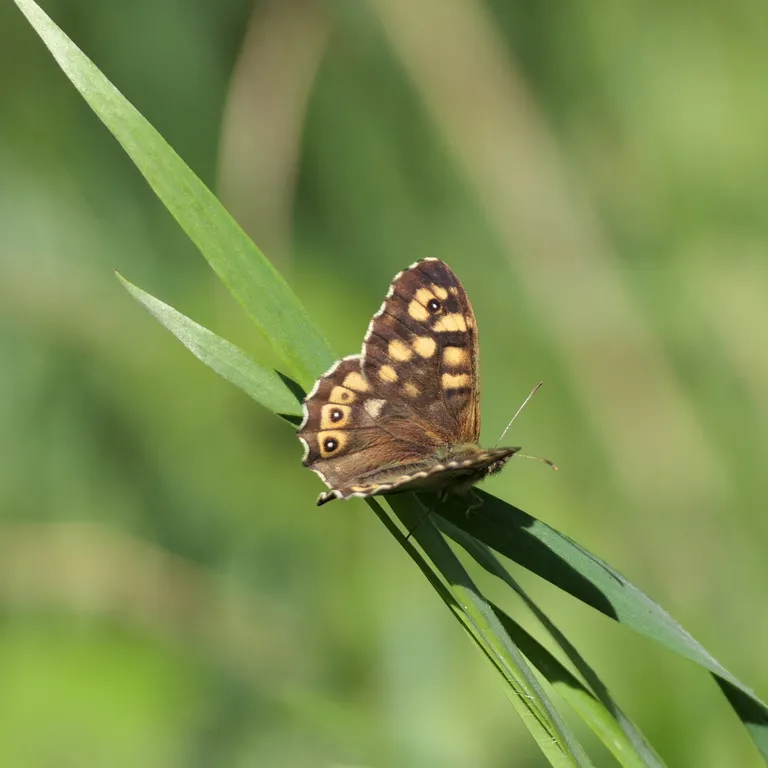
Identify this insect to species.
Pararge aegeria
